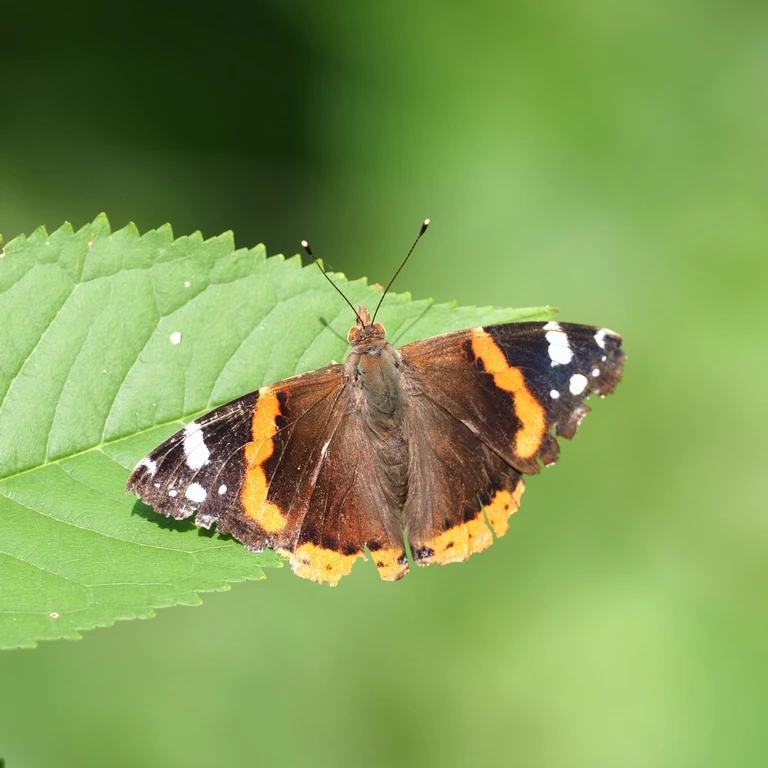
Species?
Vanessa atalanta
